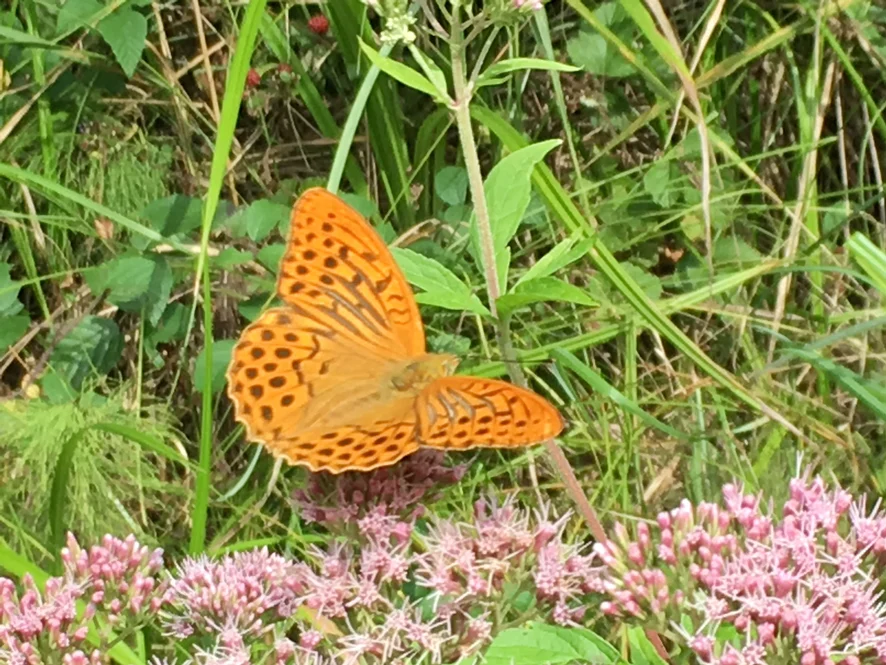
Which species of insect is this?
Argynnis paphia
